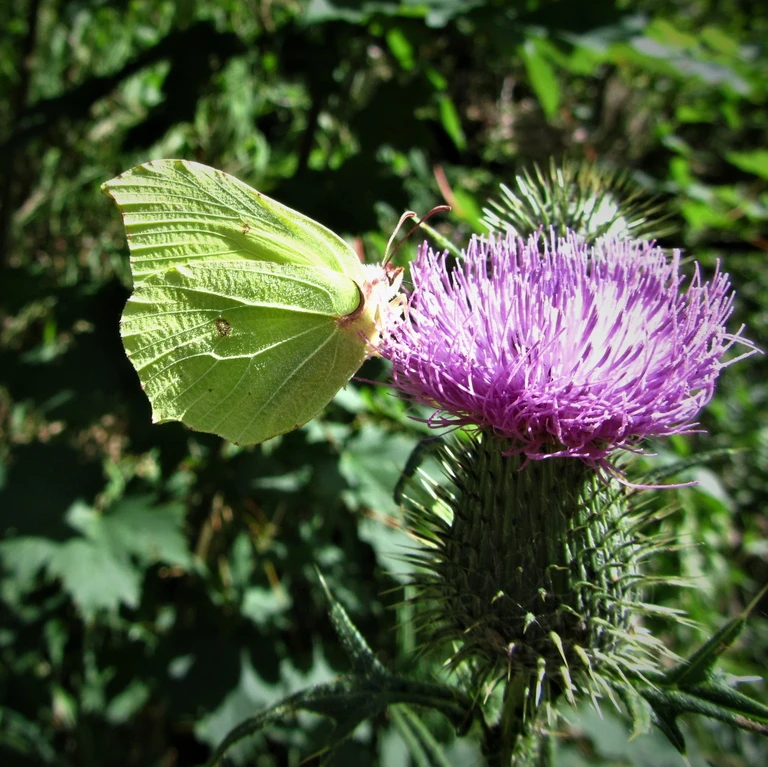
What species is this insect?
Gonepteryx rhamni
